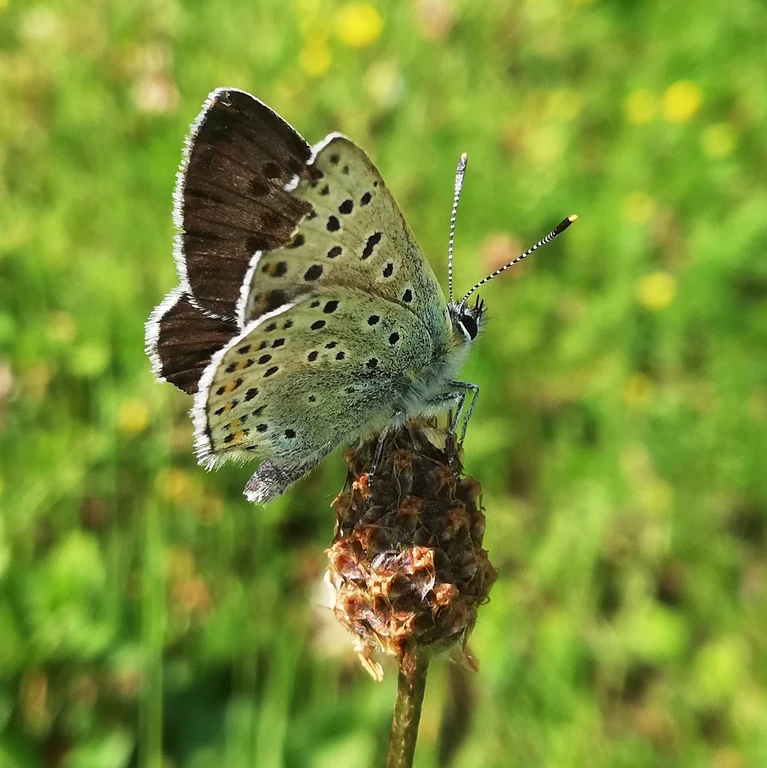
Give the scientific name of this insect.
Lycaena tityrus (also Loweia tityrus)
